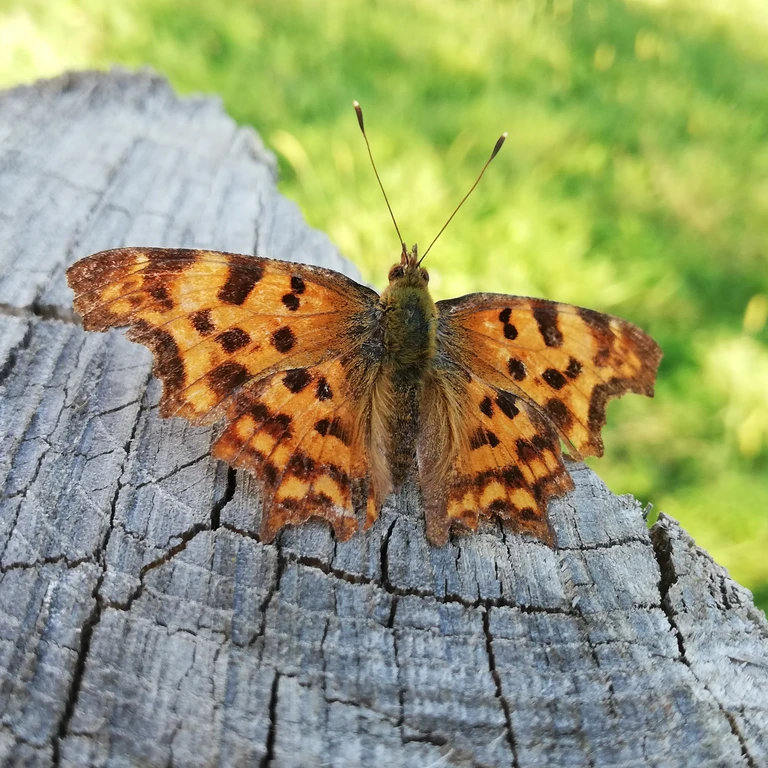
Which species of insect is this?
Polygonia c-album
